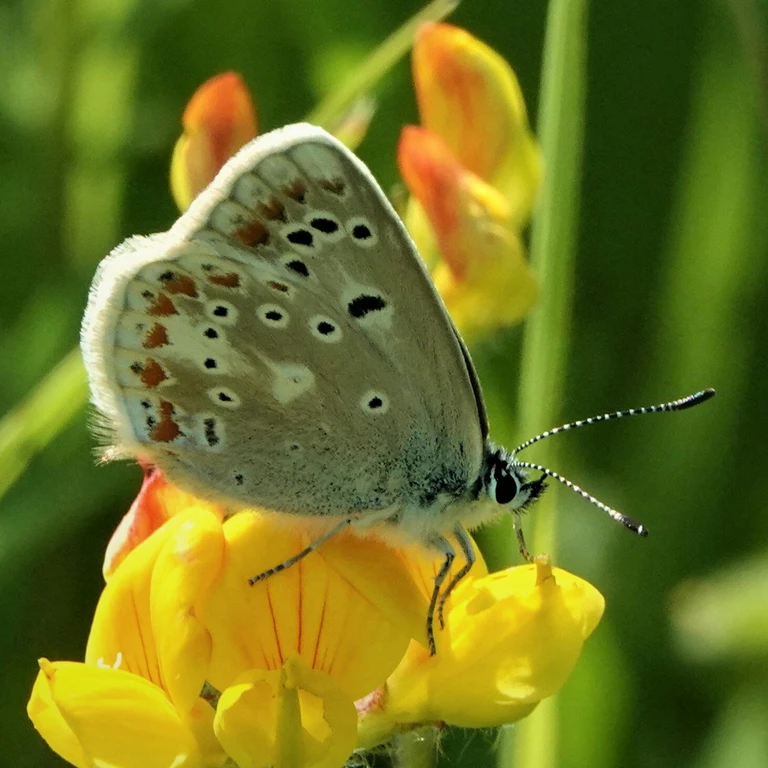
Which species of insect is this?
Polyommatus dorylas
